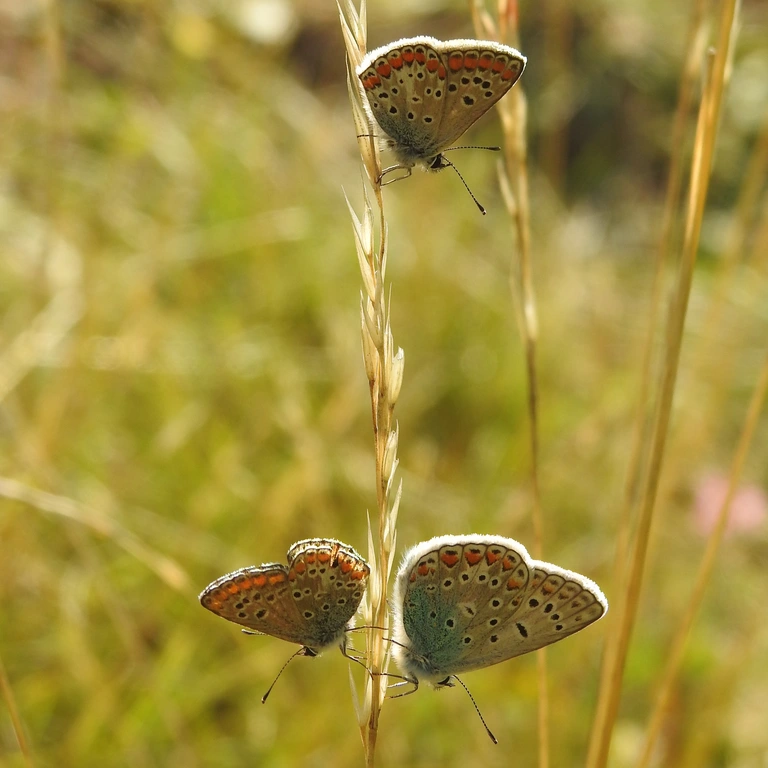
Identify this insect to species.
Aricia agestis/artaxerxes
